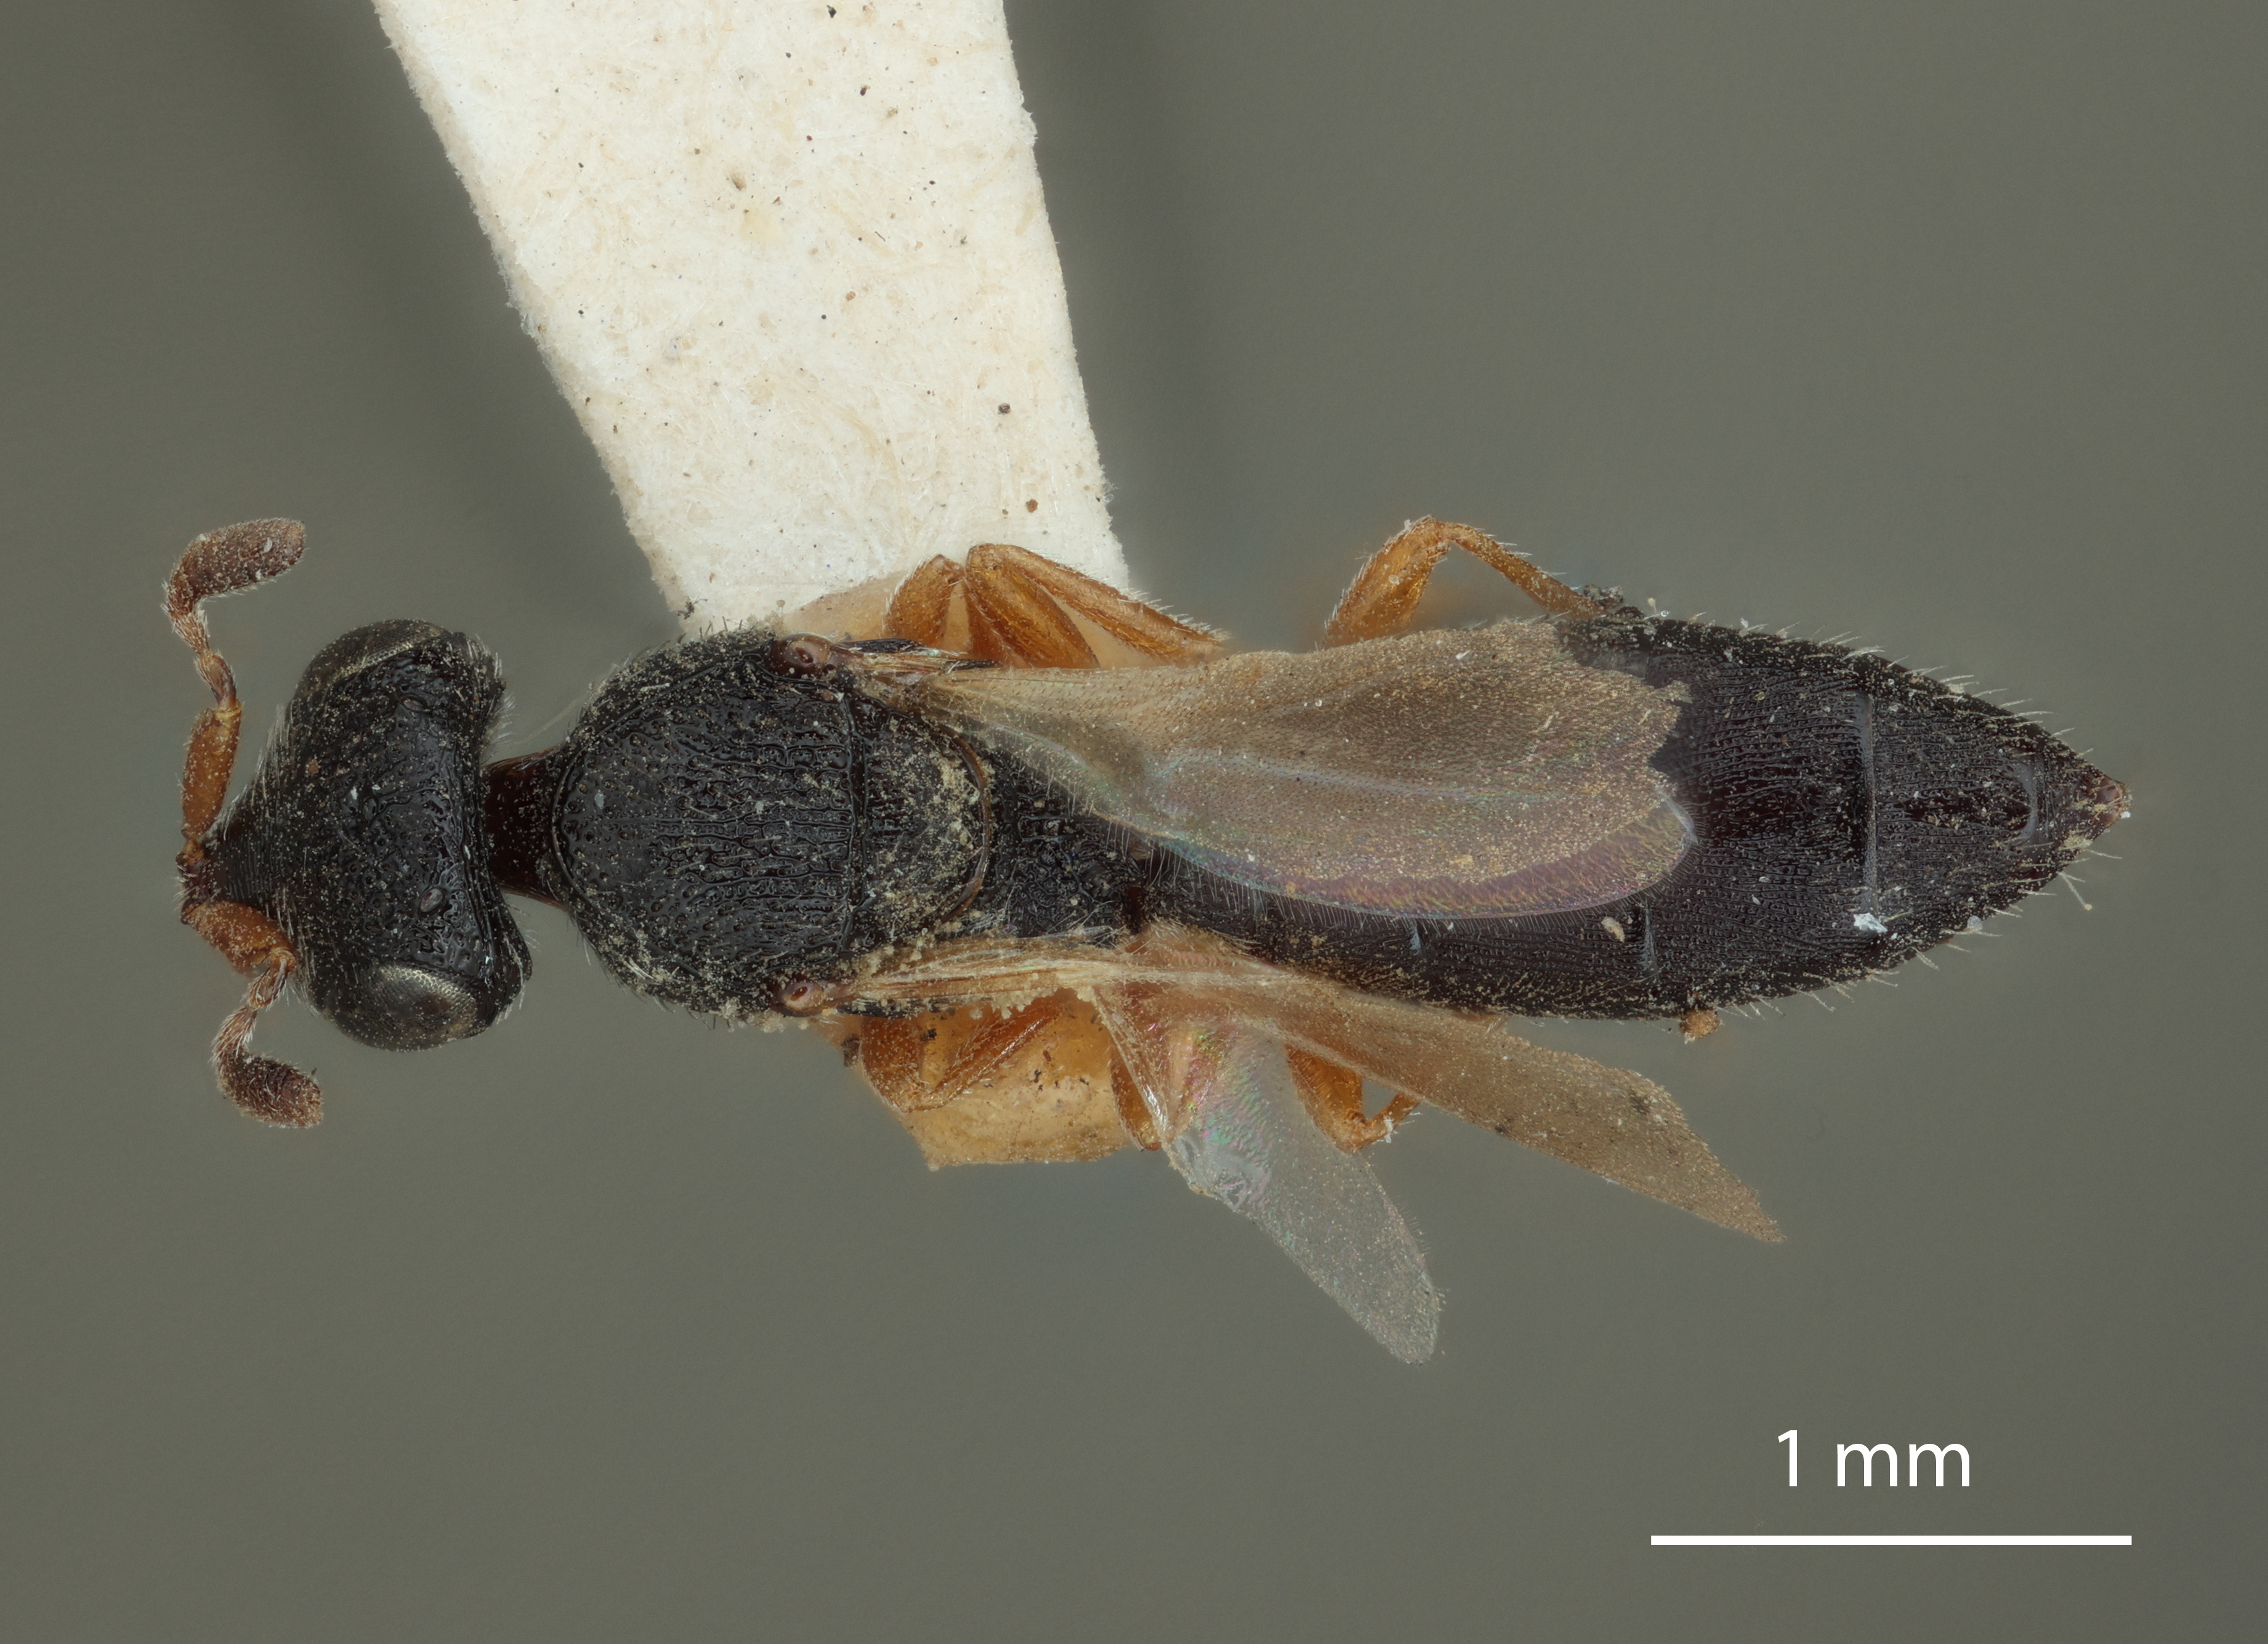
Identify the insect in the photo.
Sceliomorpha bisulca
